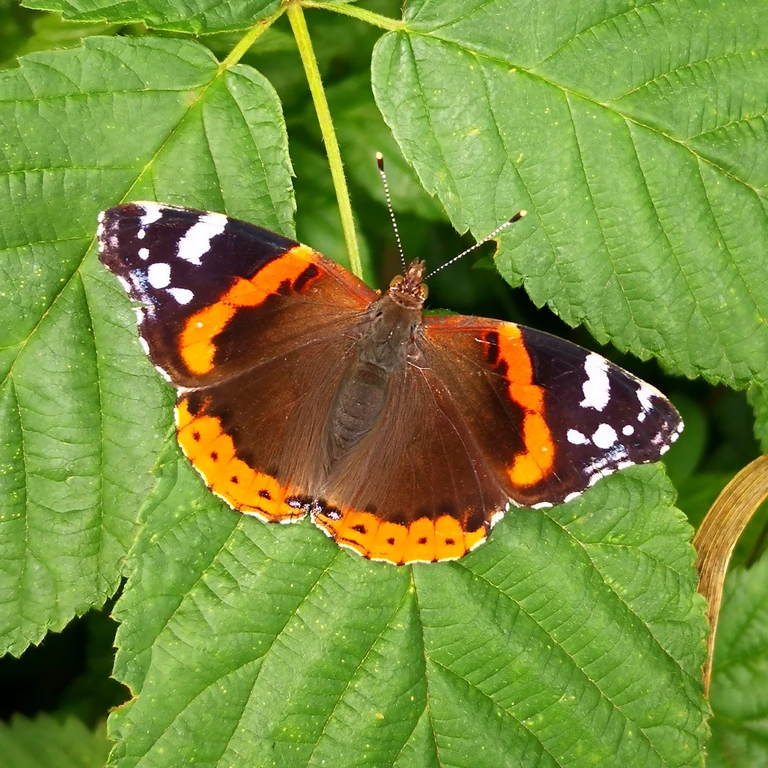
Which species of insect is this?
Vanessa atalanta
